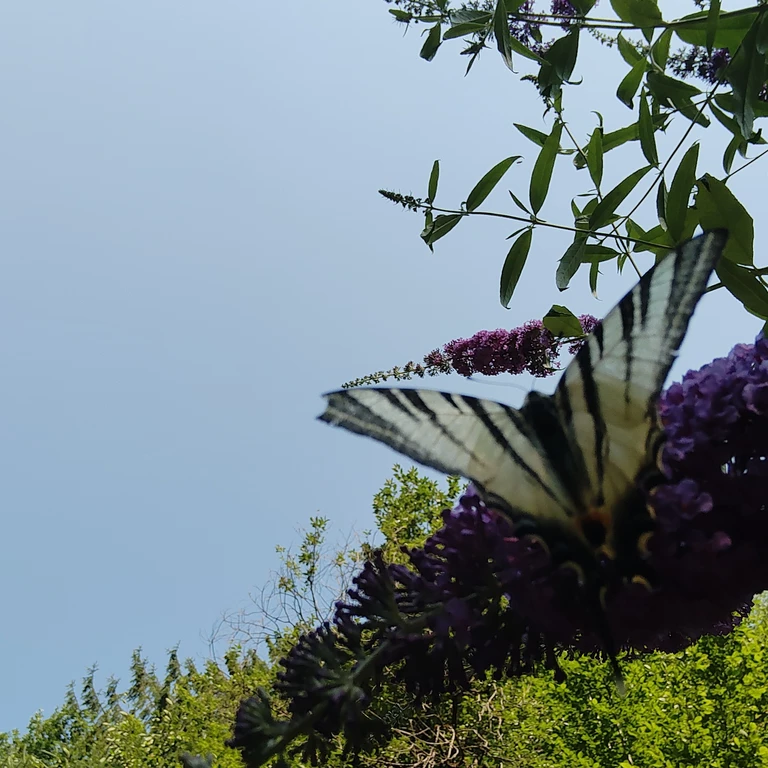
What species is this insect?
Iphiclides podalirius
